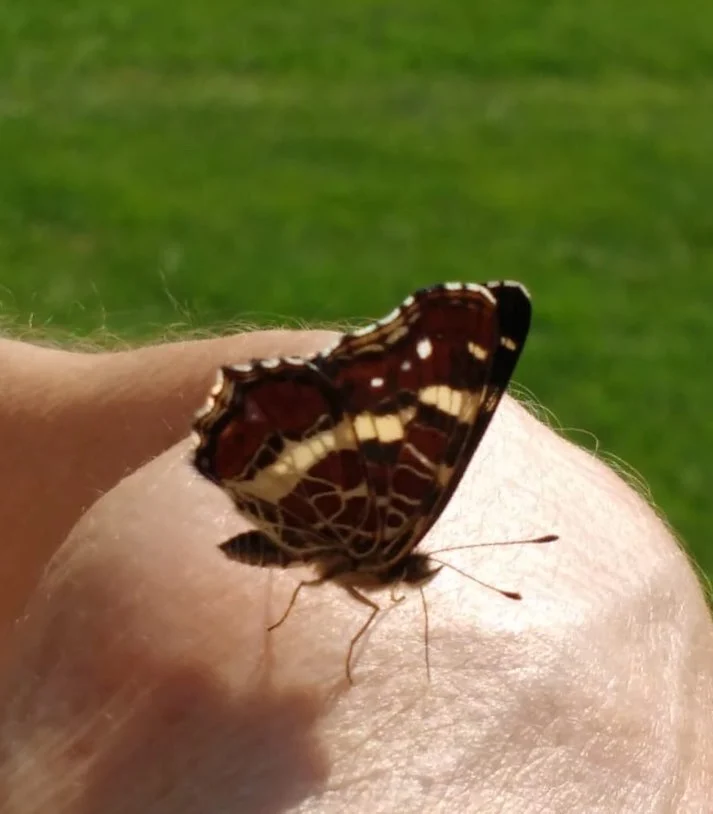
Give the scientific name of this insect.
Araschnia levana
